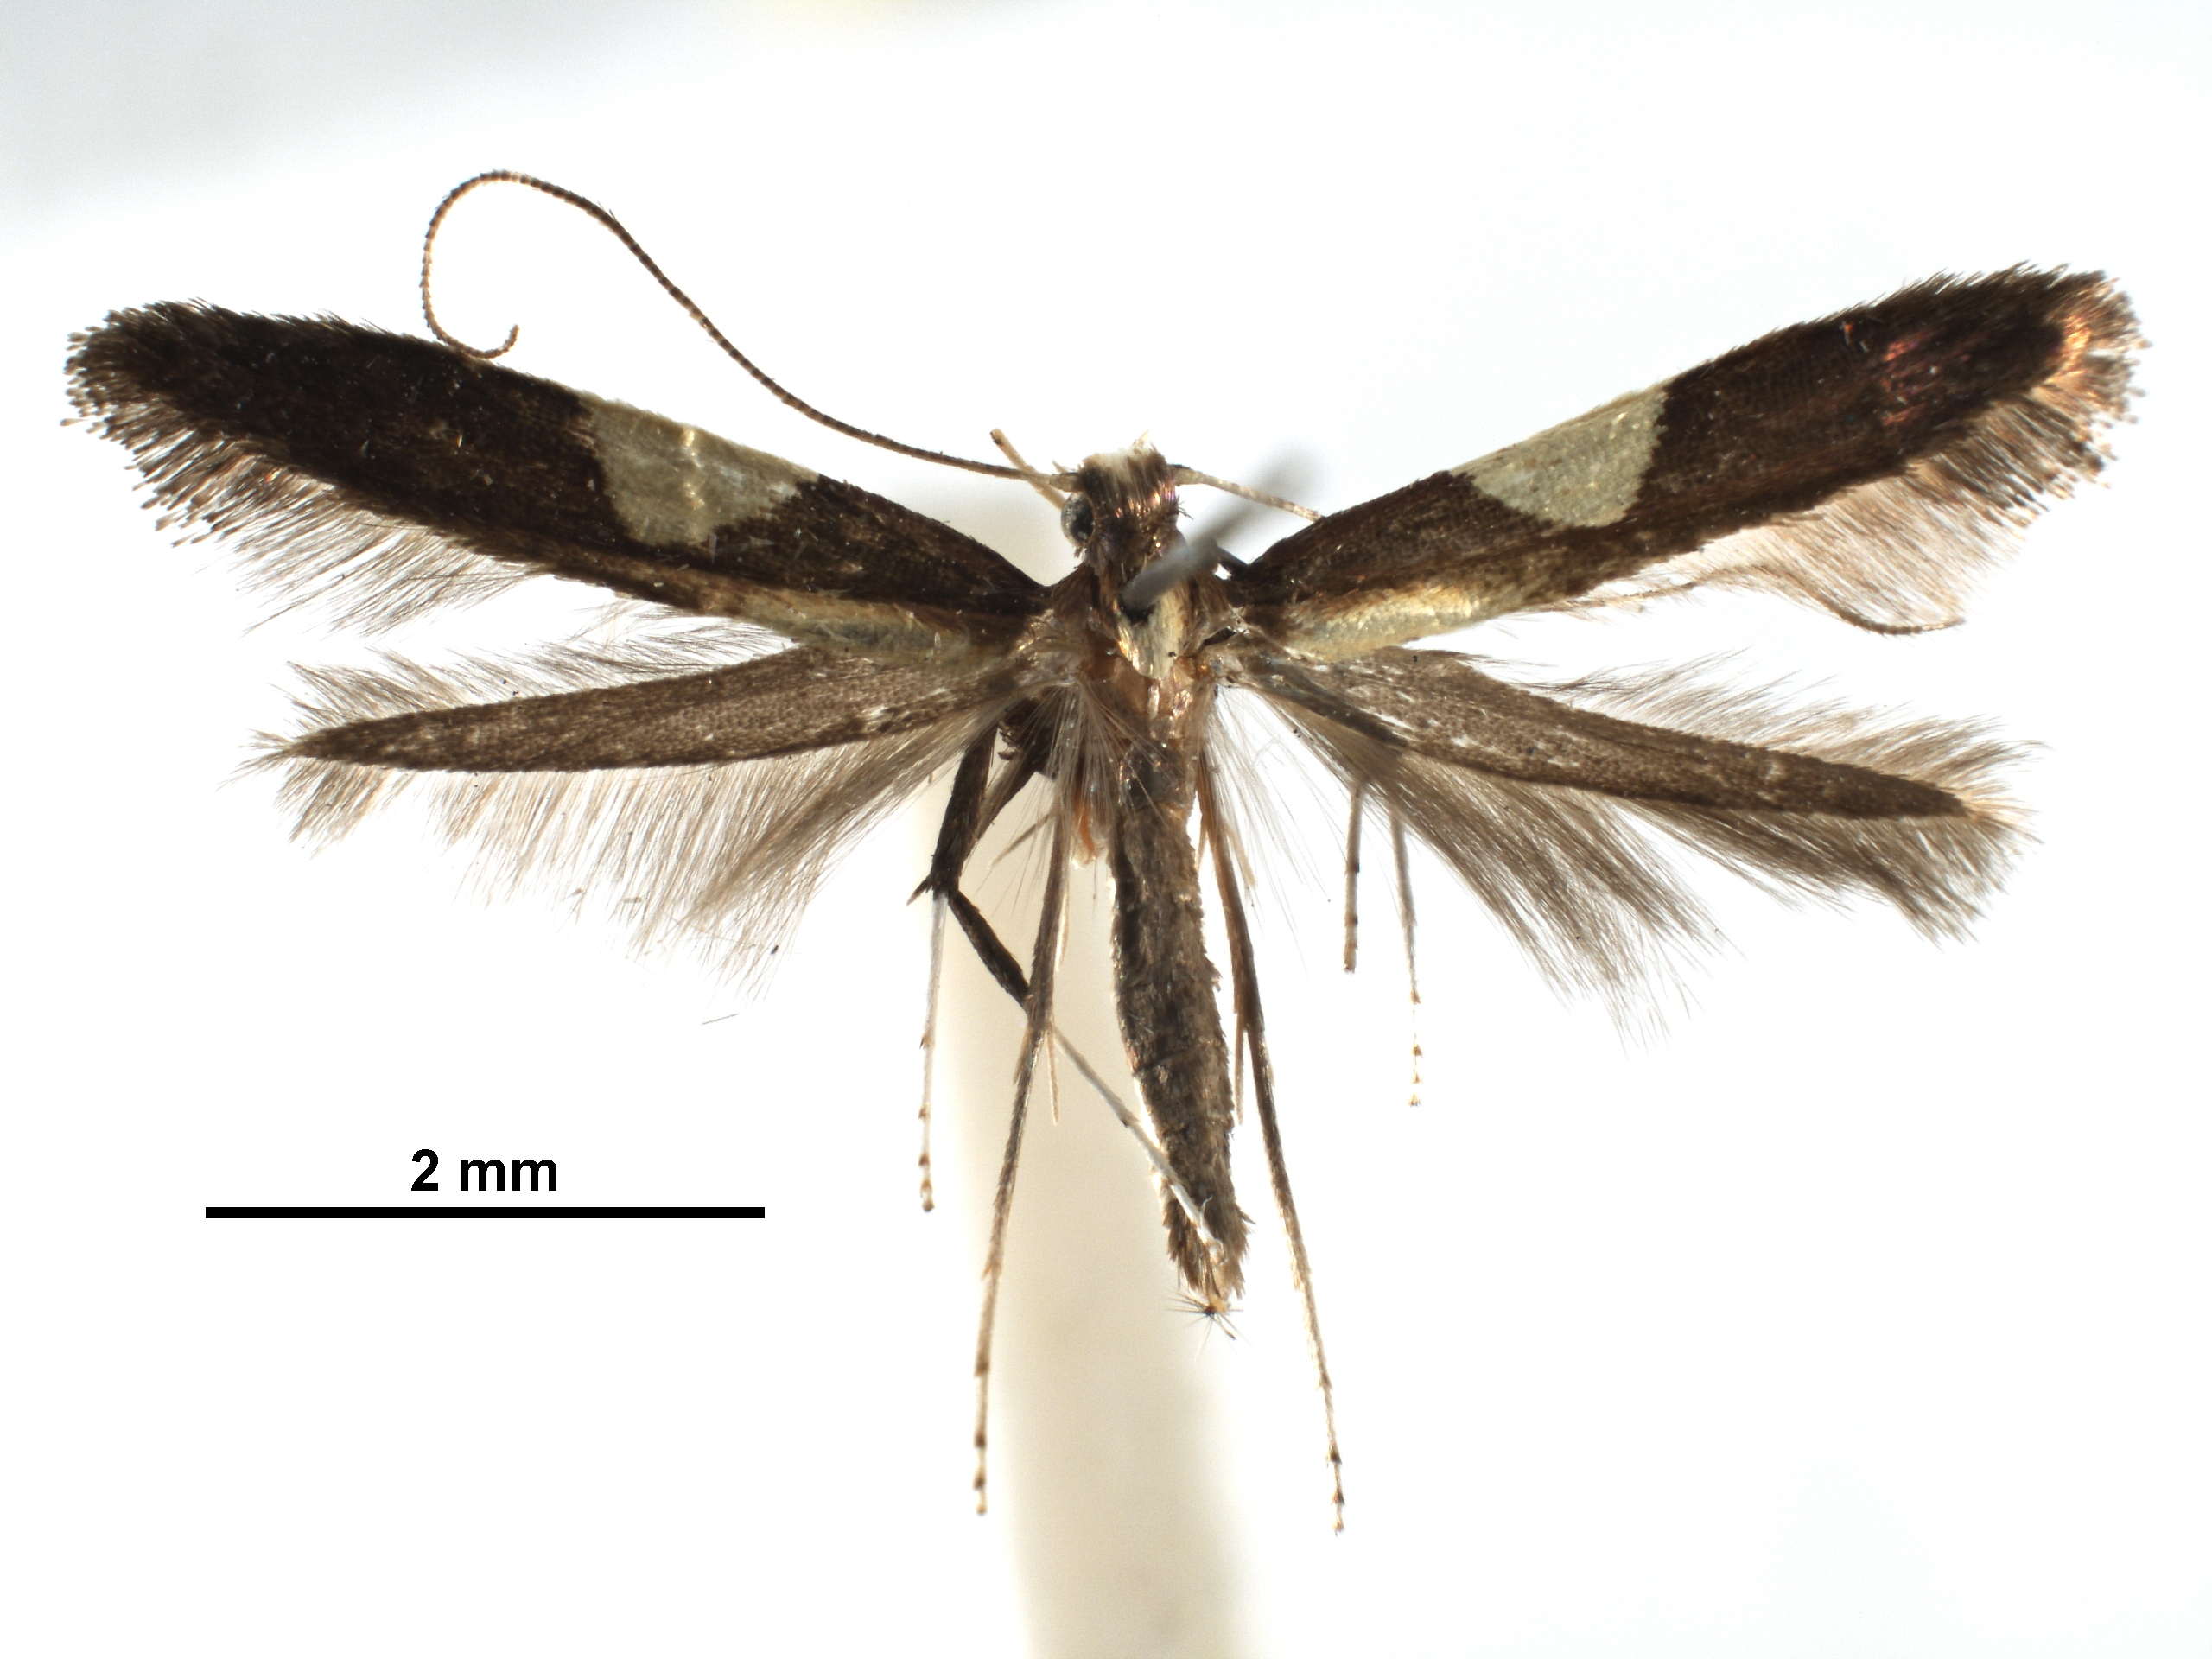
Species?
Caloptilia theivora
